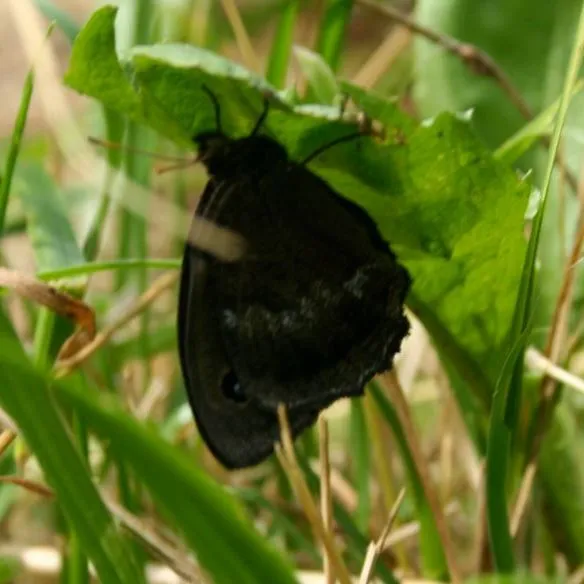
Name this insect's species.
Minois dryas
